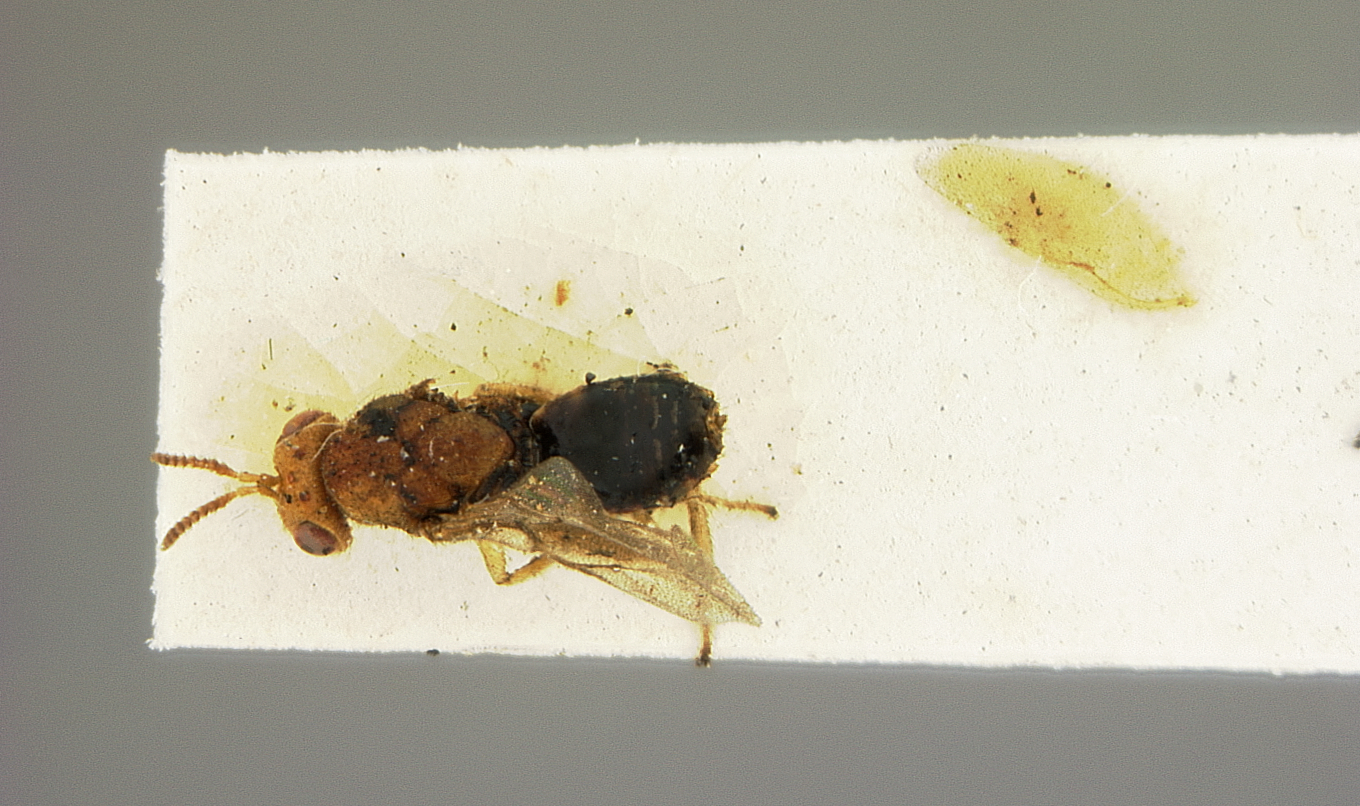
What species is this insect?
Alloderma maculipennis
